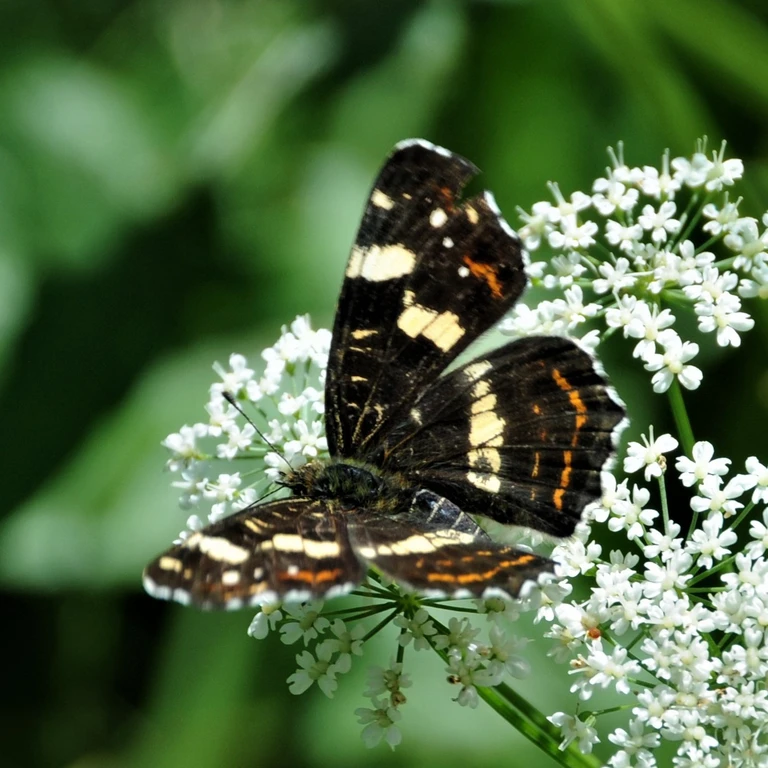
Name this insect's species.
Araschnia levana
